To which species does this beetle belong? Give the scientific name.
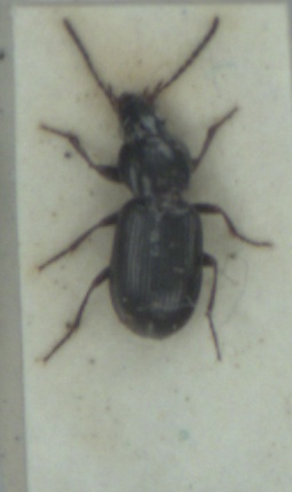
Pterostichus diligens
